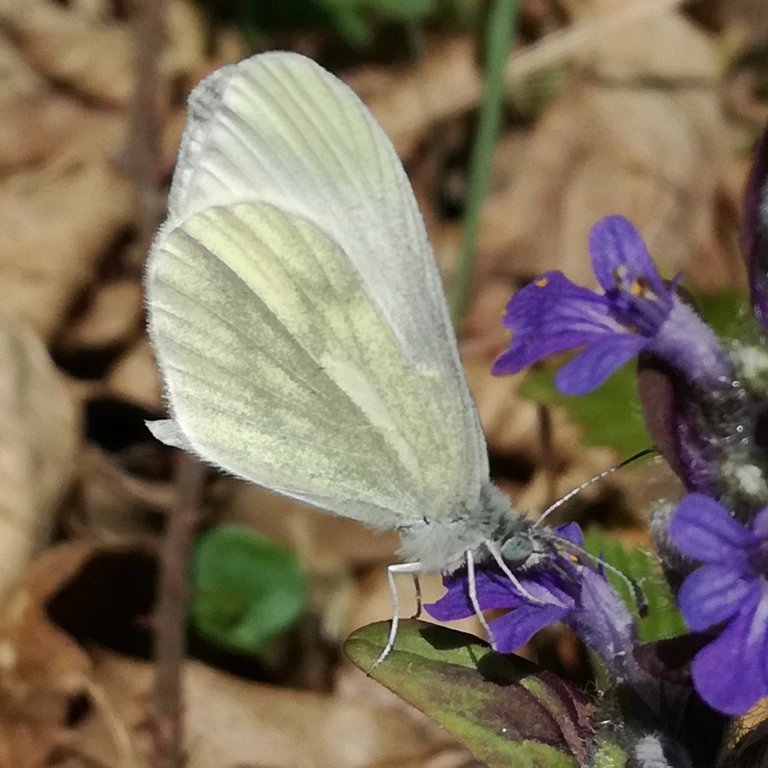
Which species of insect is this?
Leptidea sinapis/juvernica
